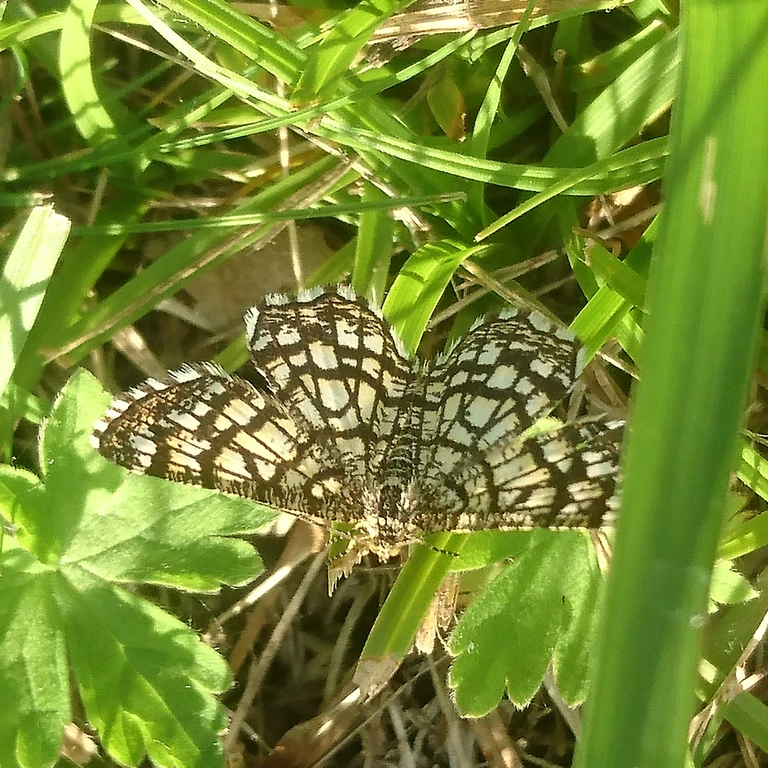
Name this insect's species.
Chiasmia clathrata
